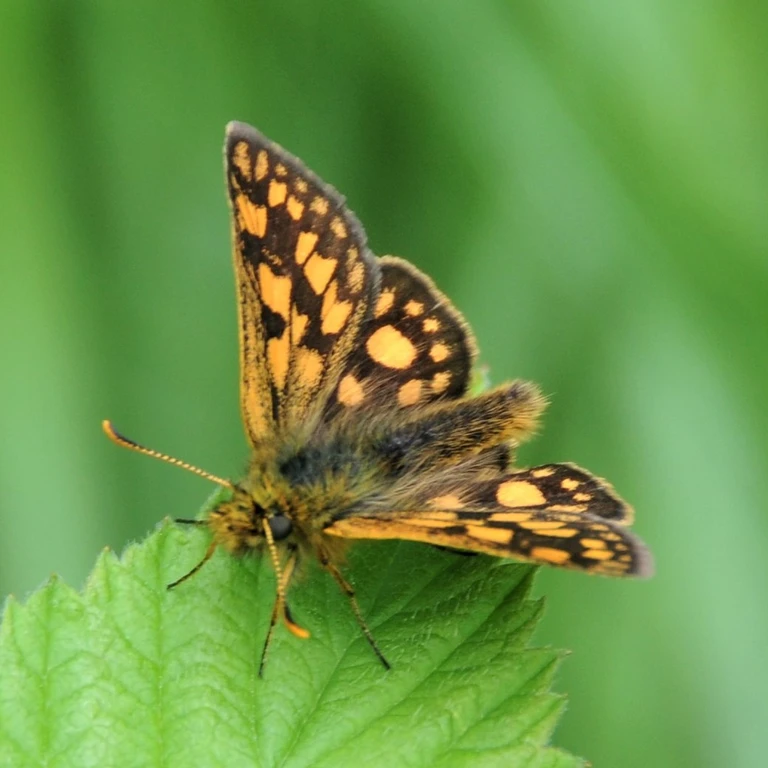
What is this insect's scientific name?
Carterocephalus palaemon
